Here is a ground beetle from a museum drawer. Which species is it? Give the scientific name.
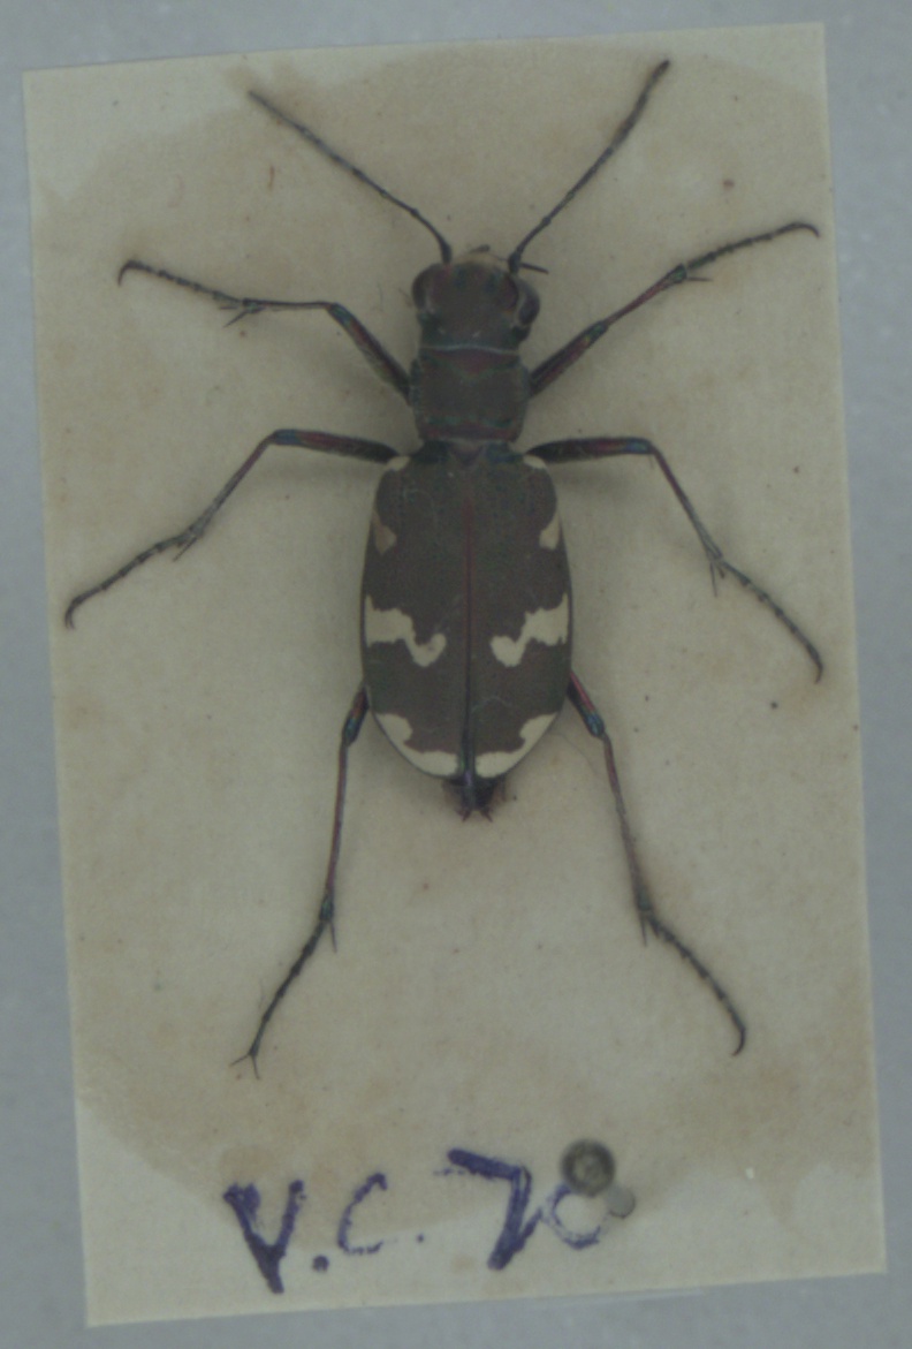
Cicindela hybrida
